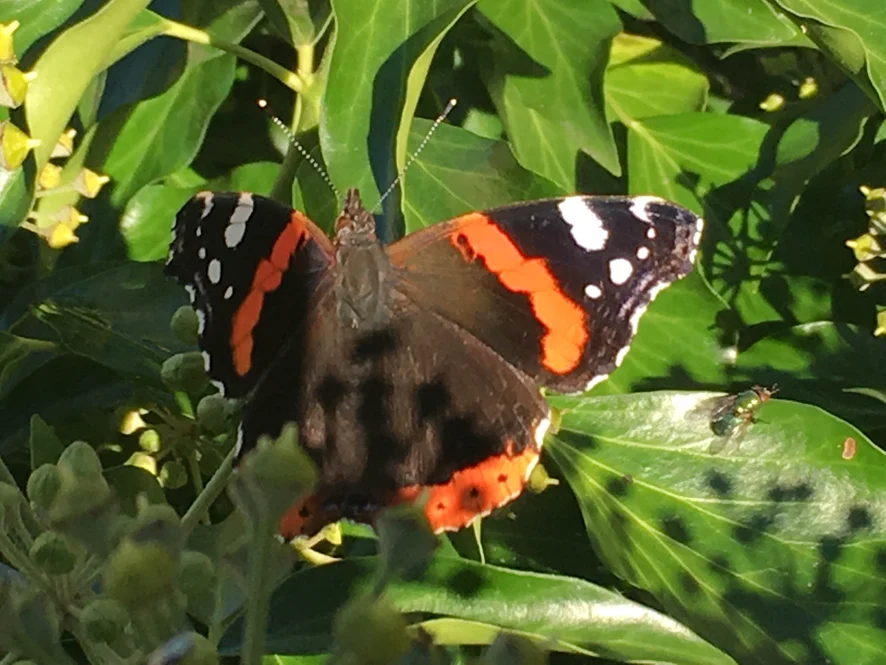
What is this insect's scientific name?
Vanessa atalanta
